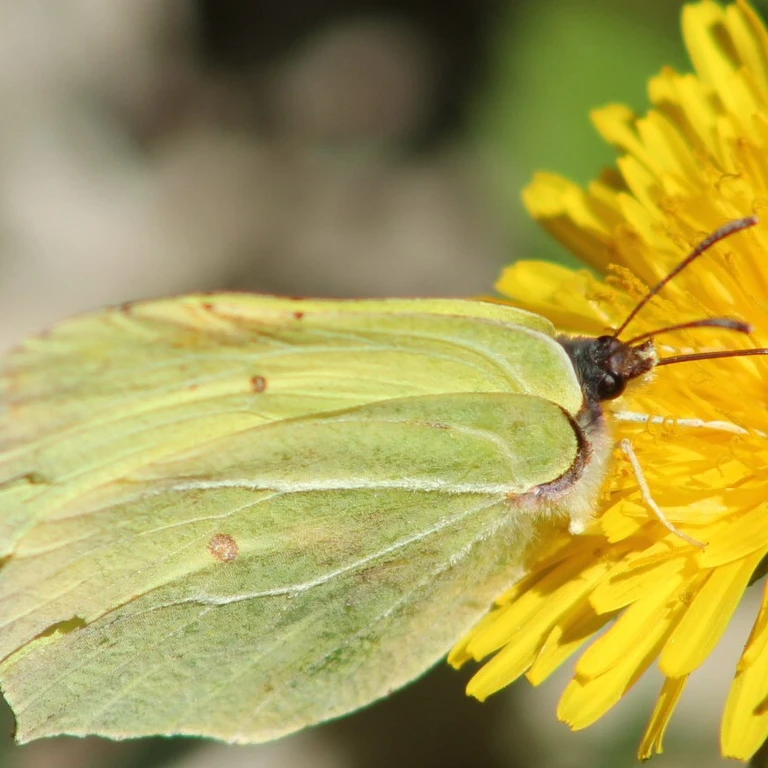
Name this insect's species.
Gonepteryx rhamni
